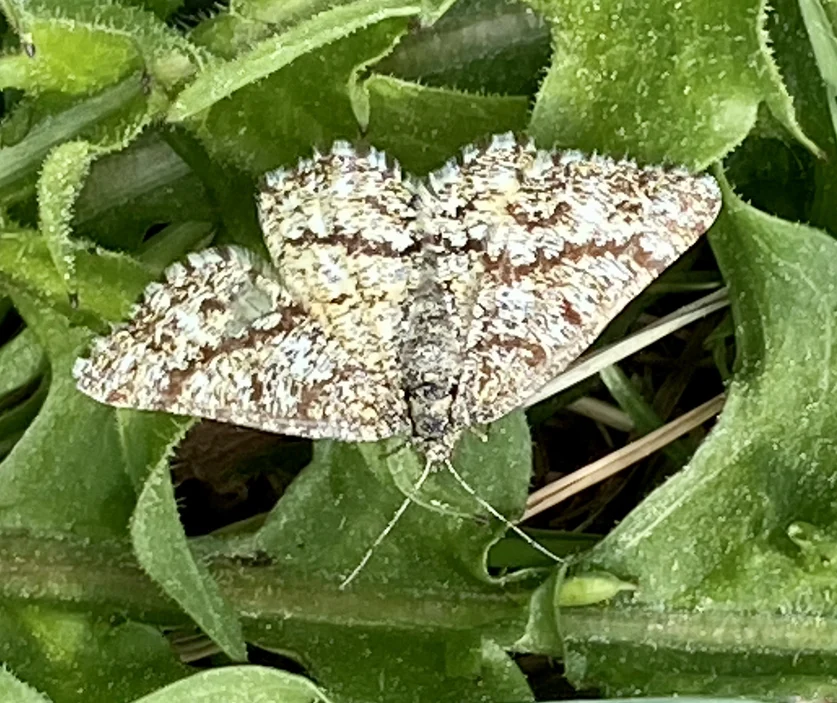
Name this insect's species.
Ematurga atomaria
